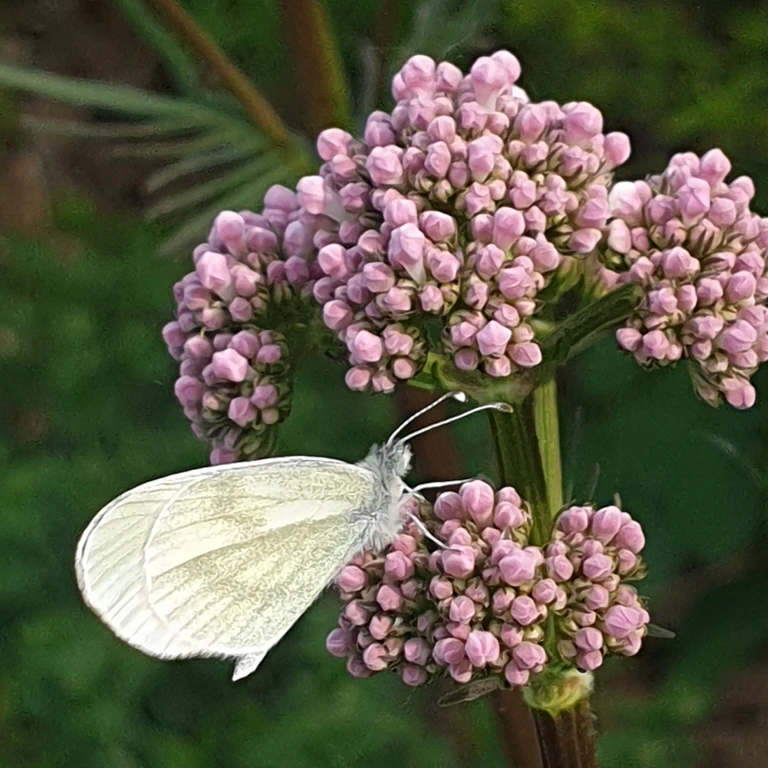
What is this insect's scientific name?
Leptidea sinapis/juvernica
